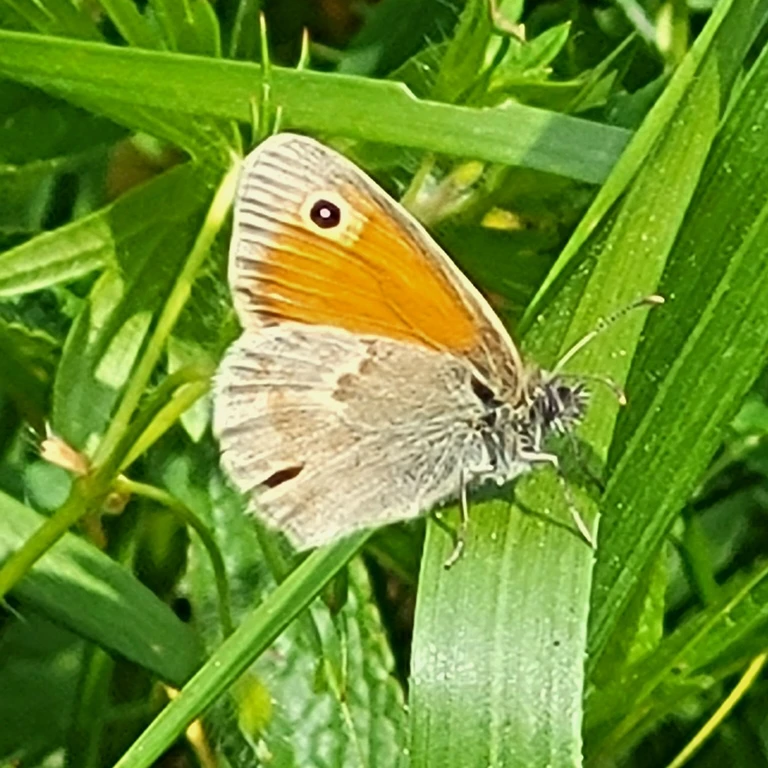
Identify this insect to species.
Coenonympha pamphilus
